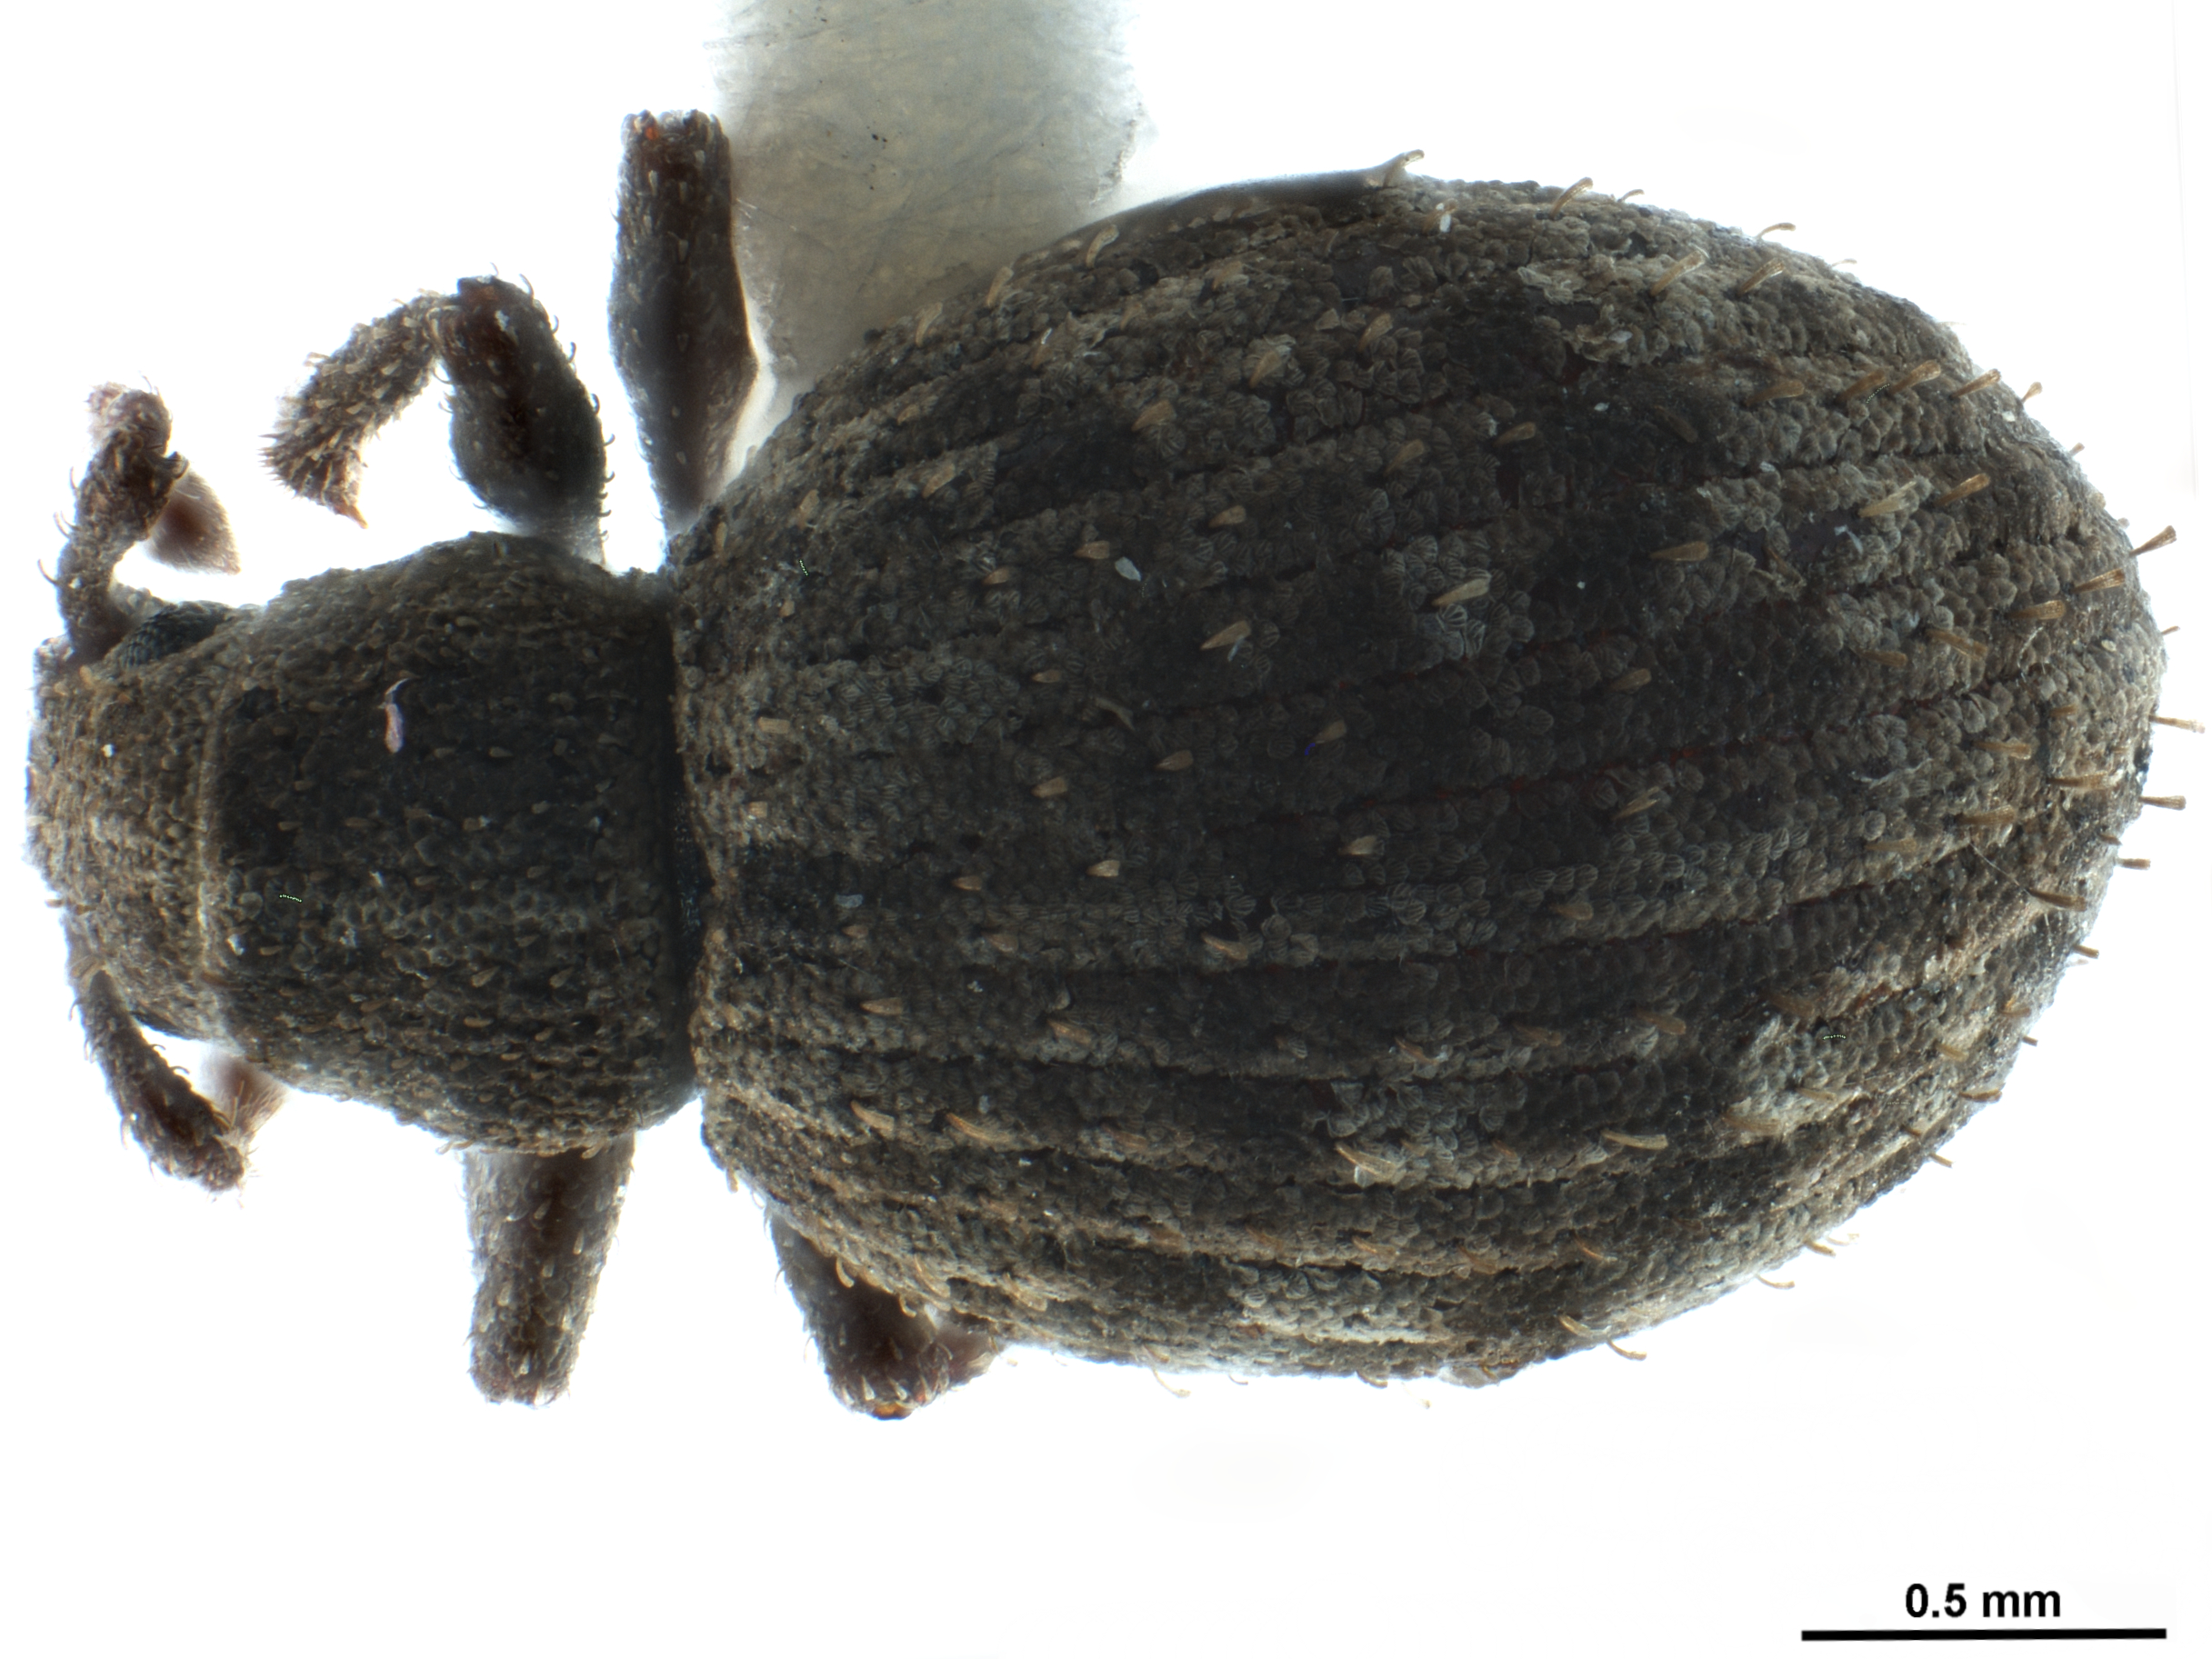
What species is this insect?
Myosides seriehispidus
